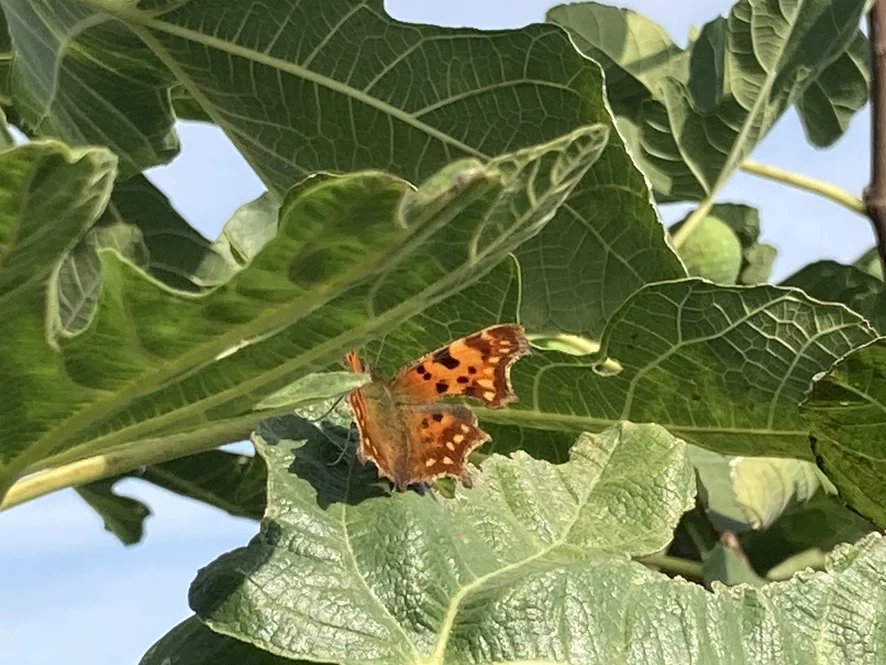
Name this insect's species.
Polygonia c-album
